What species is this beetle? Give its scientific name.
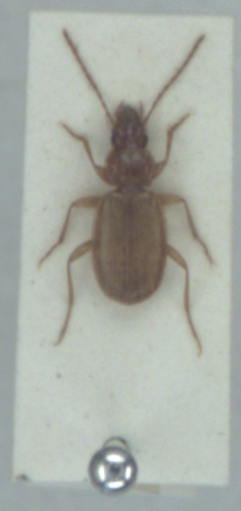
Trechus fulvus
